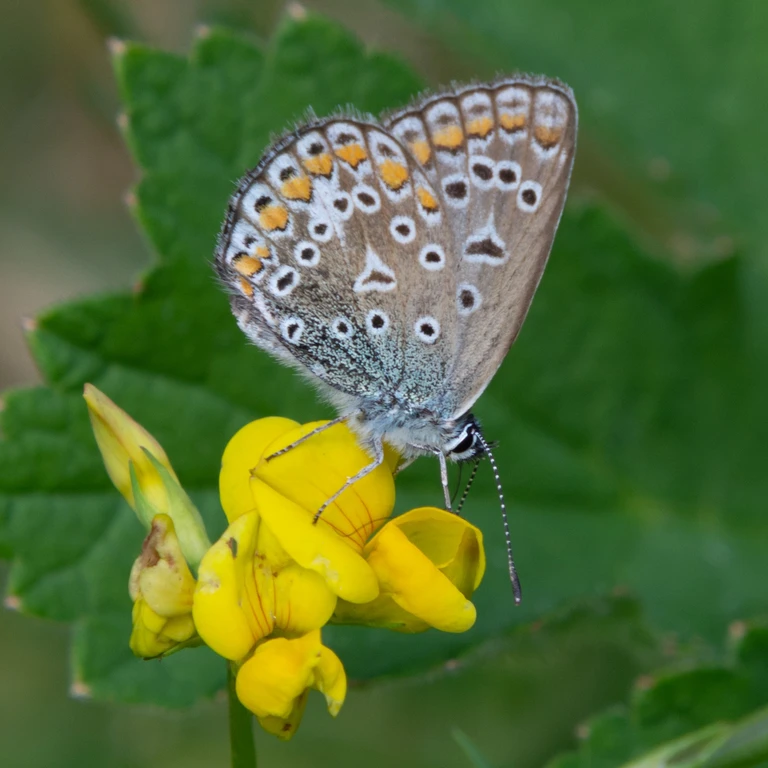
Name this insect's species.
Polyommatus icarus
